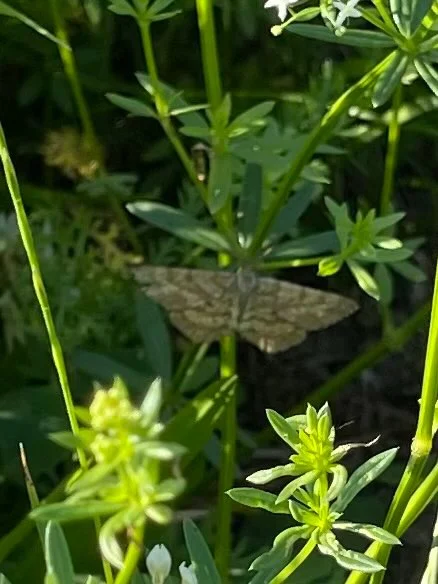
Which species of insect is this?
Ematurga atomaria
